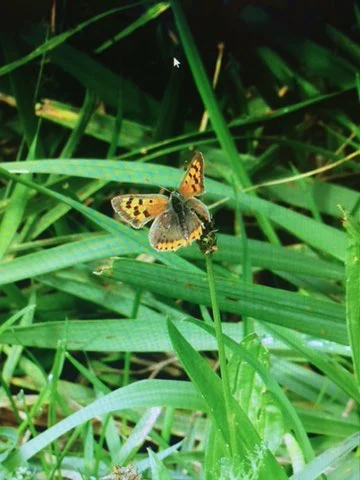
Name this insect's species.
Lycaena phlaeas
